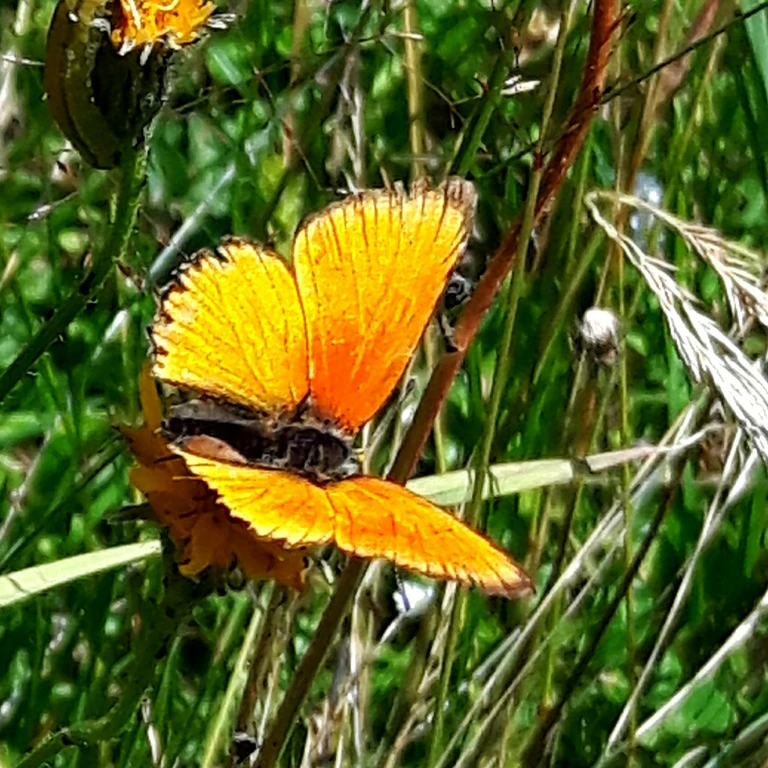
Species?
Lycaena virgaureae
